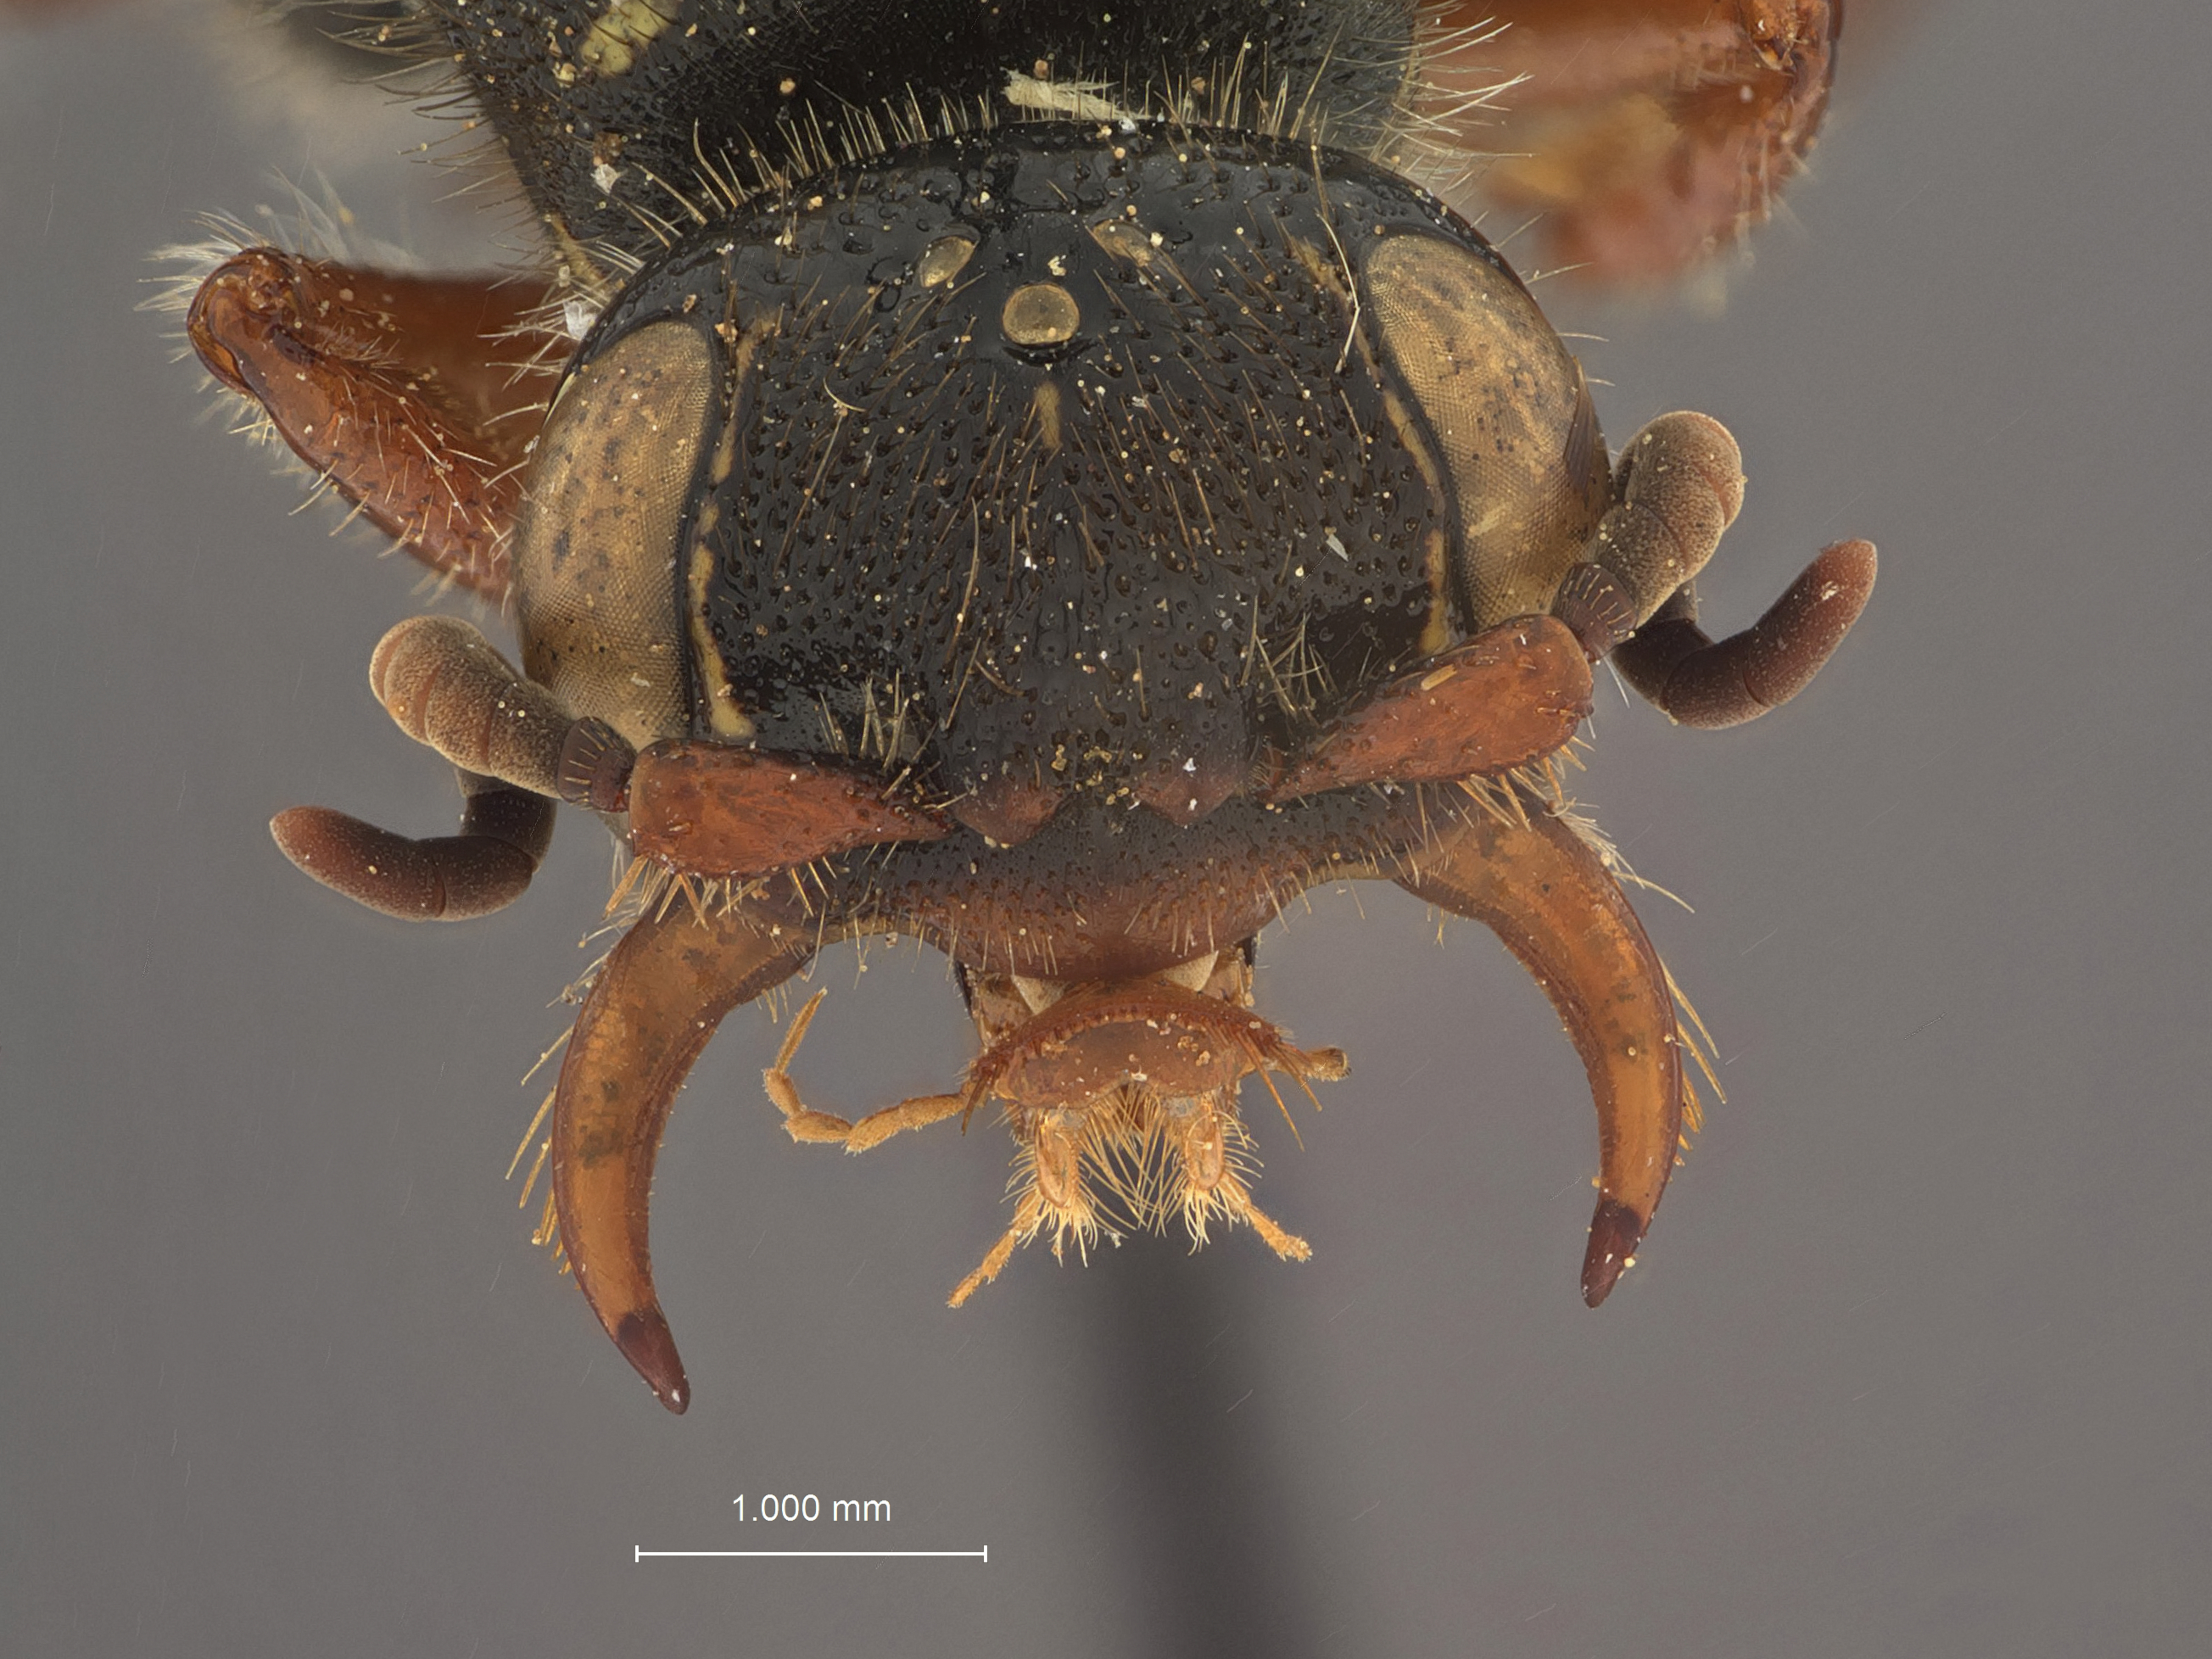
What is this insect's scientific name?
Myzina dominicana
